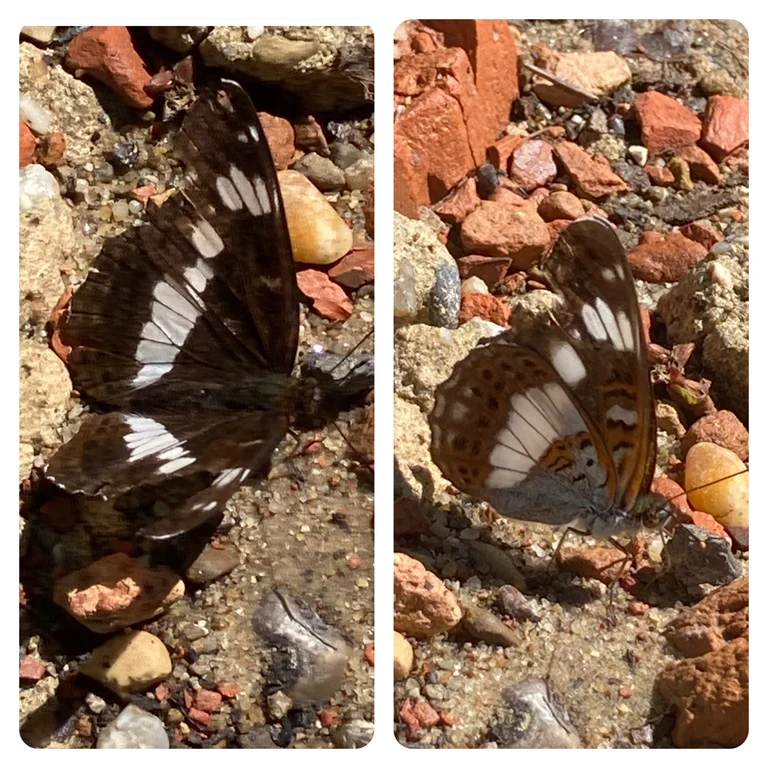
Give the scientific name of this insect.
Limenitis camilla (also Ladoga camilla)
